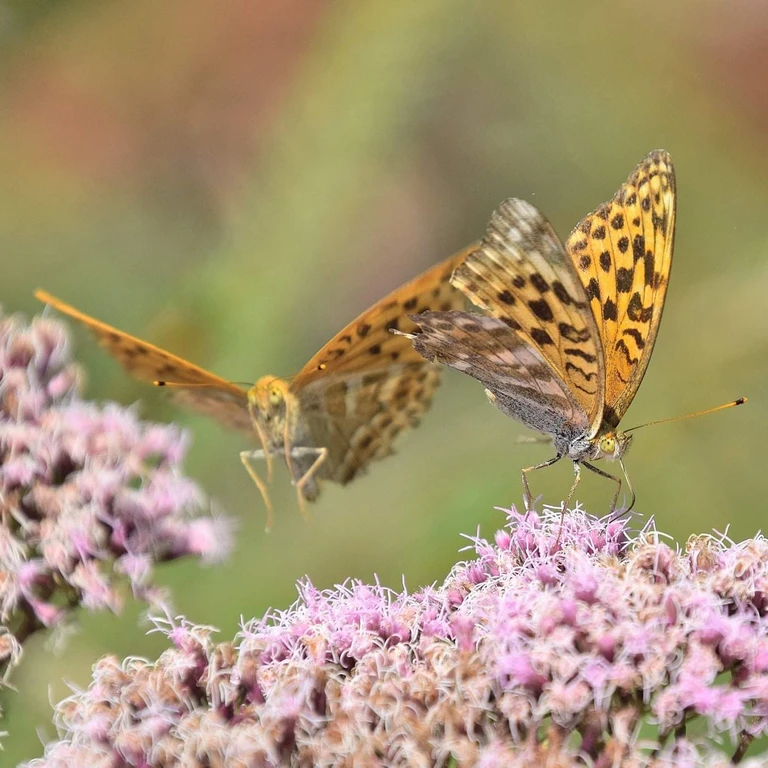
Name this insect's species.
Argynnis paphia
